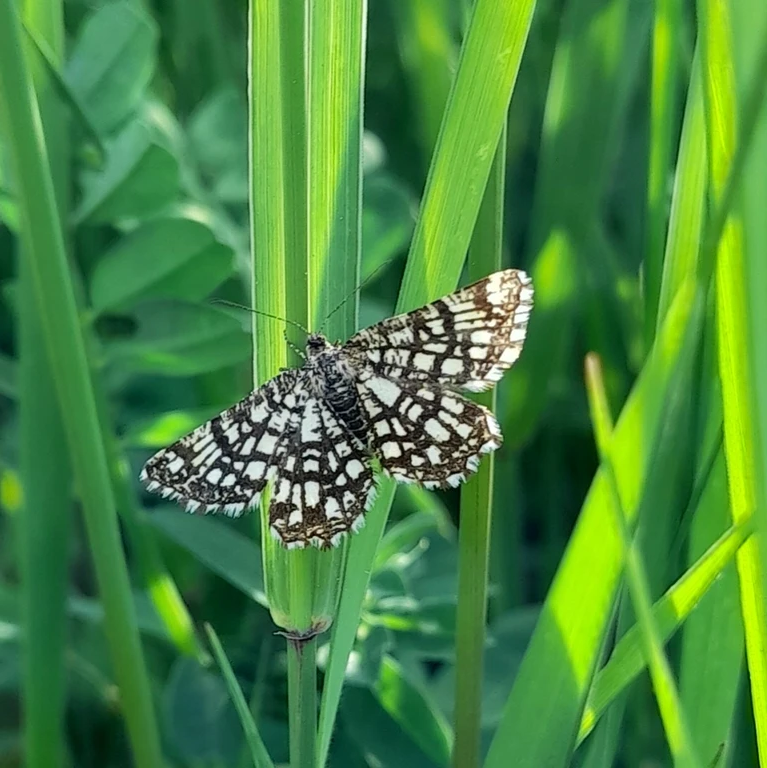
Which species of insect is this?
Chiasmia clathrata
